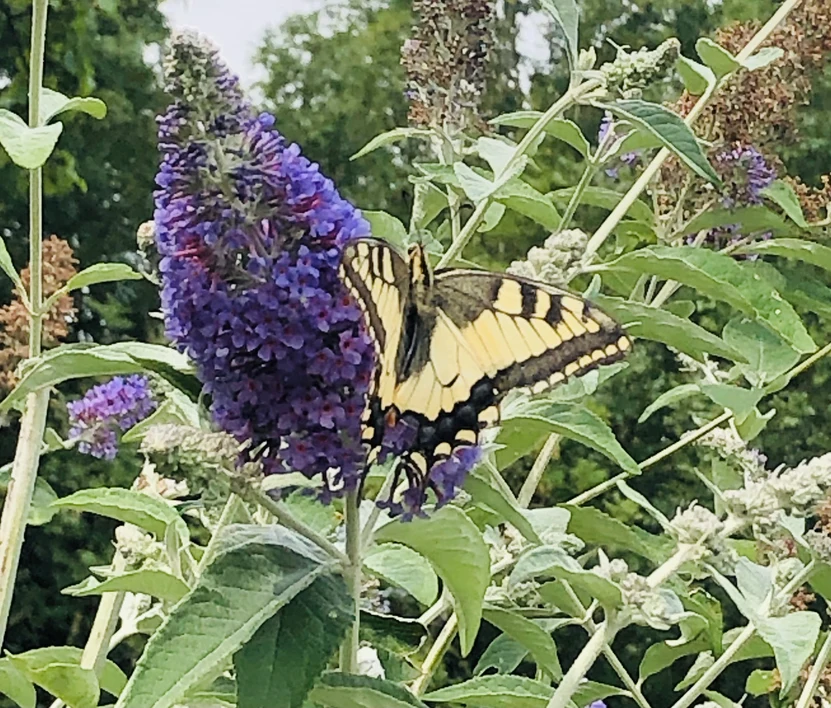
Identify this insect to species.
Papilio machaon
